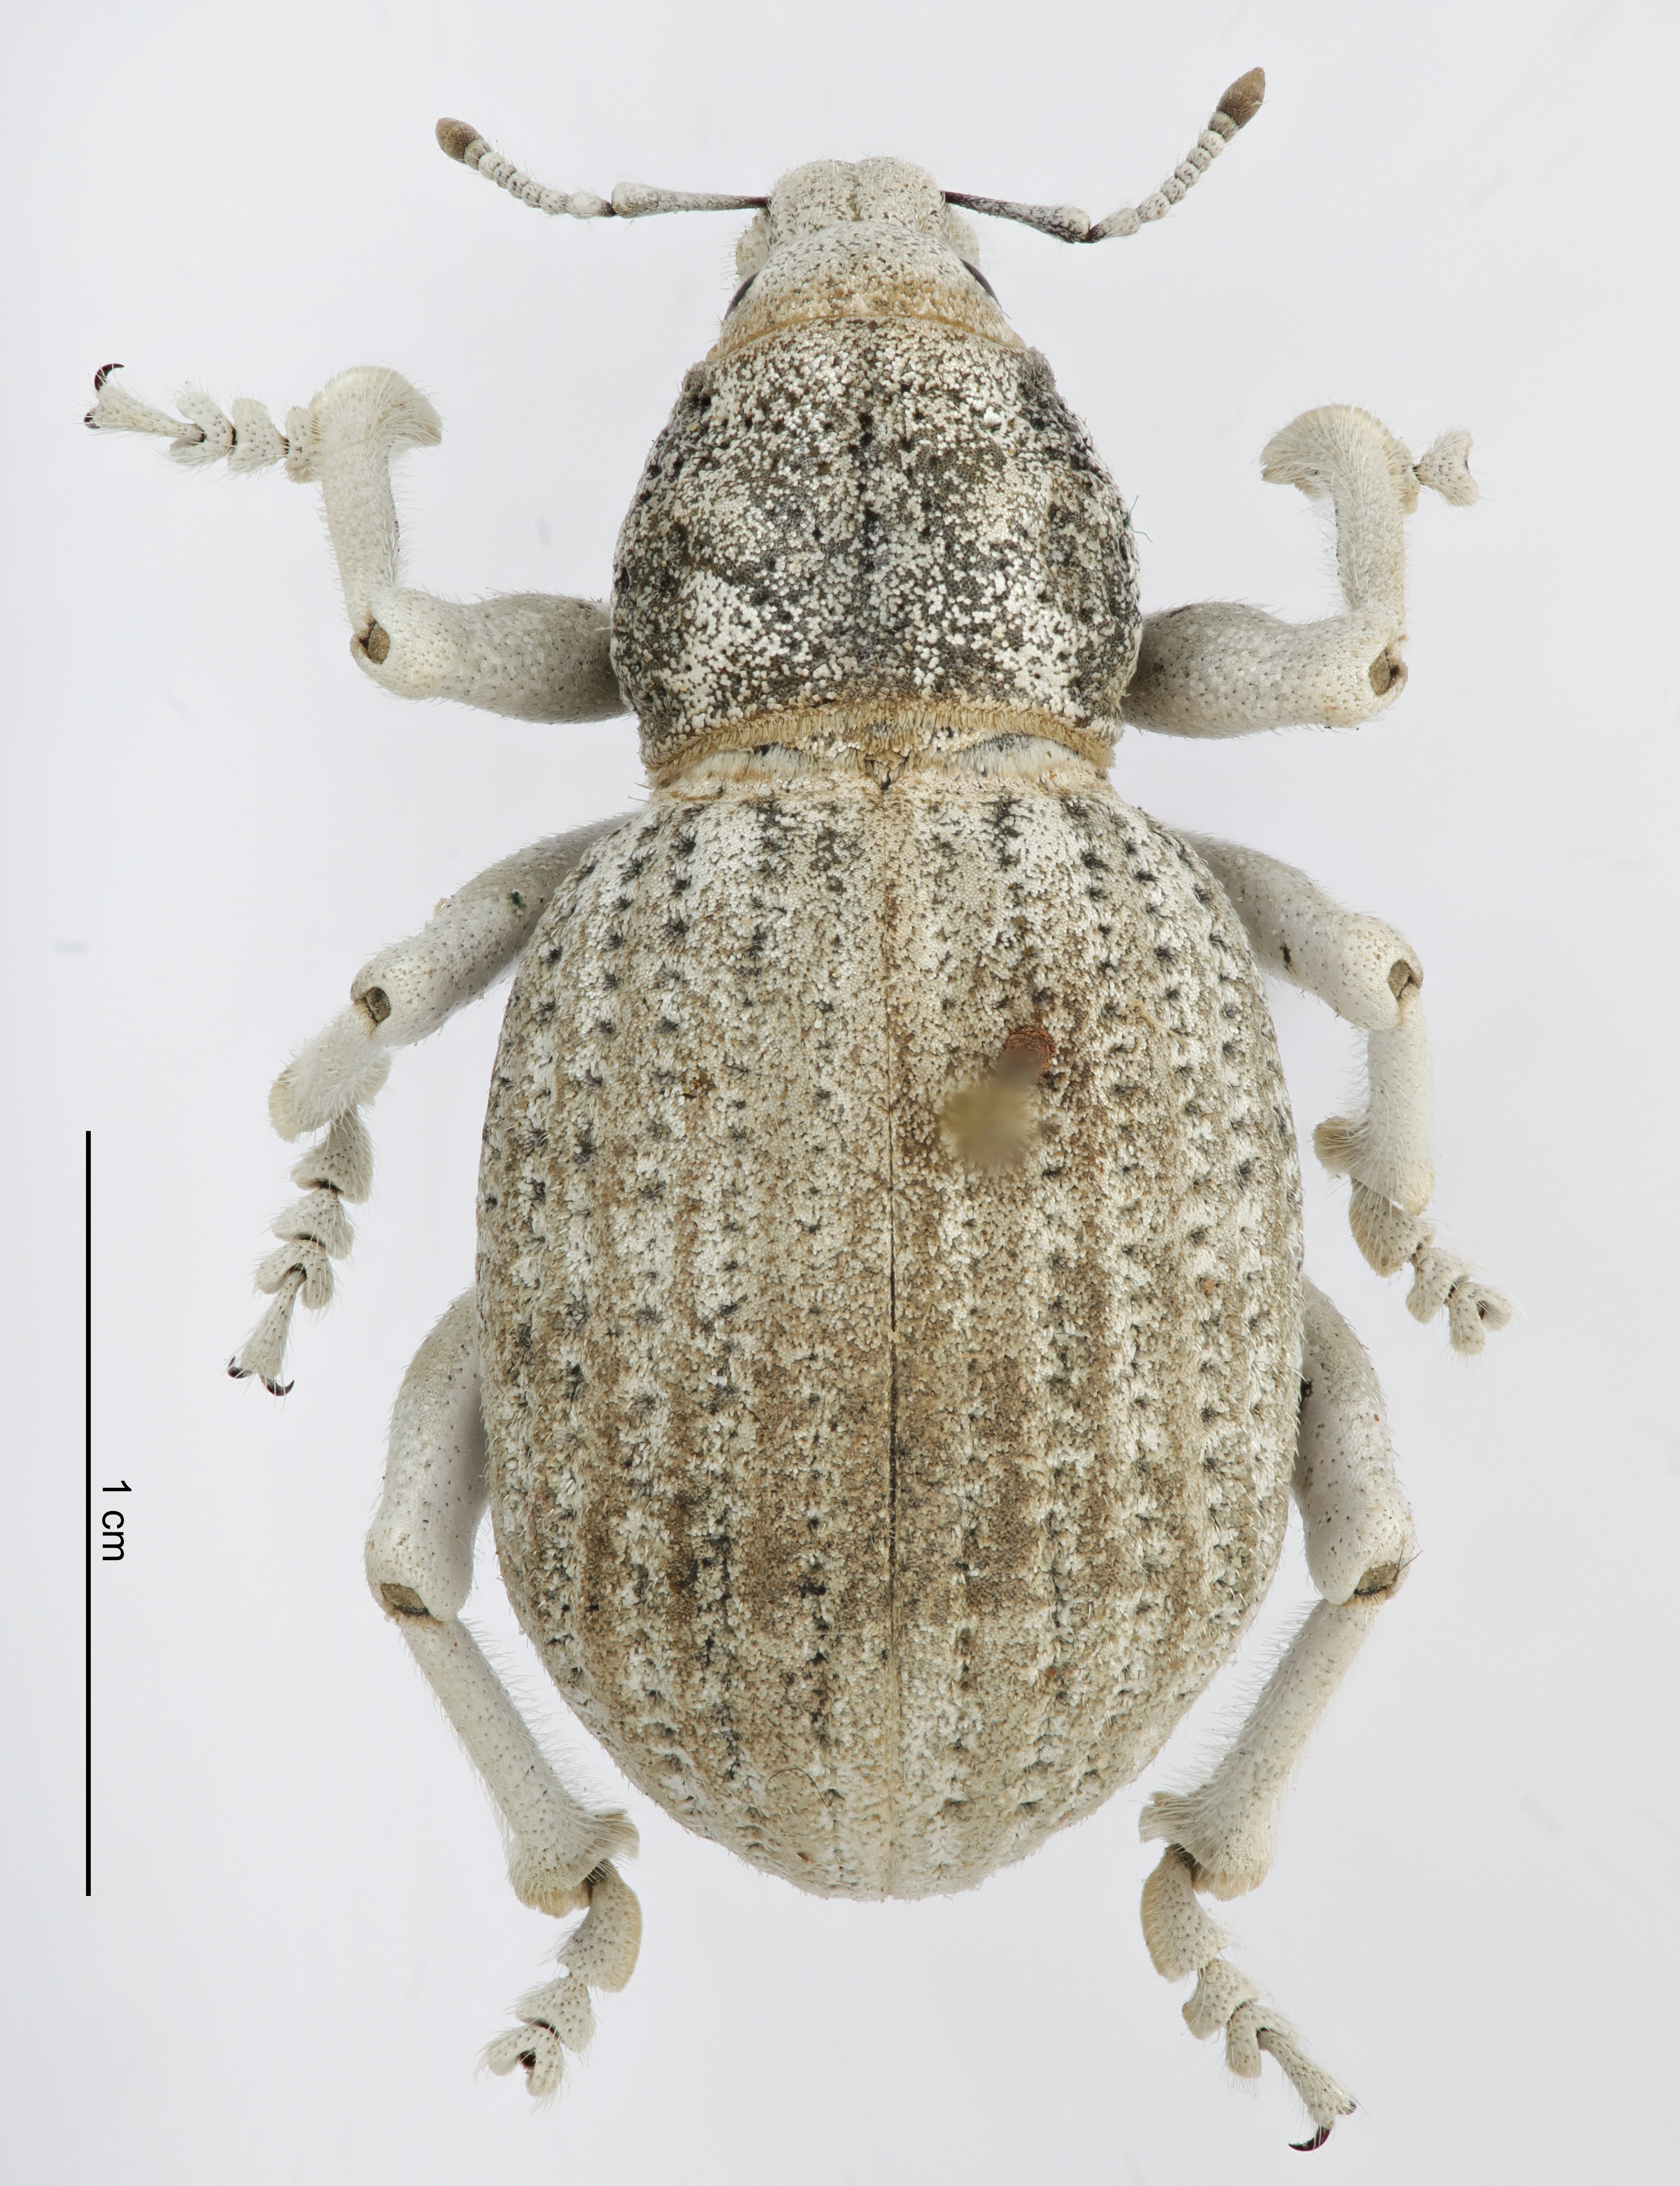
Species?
Ophryastes desertus
